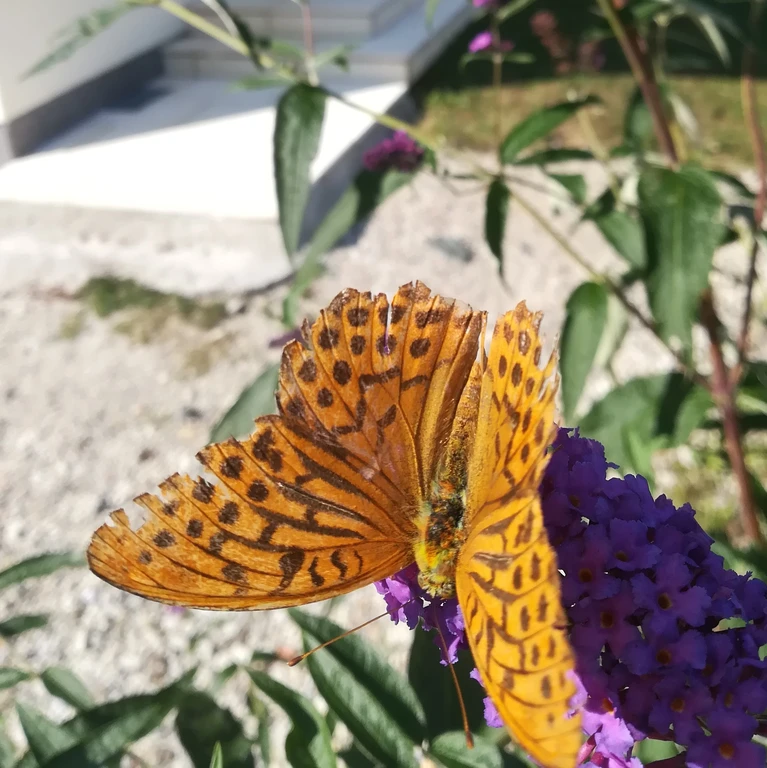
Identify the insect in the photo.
Argynnis paphia
